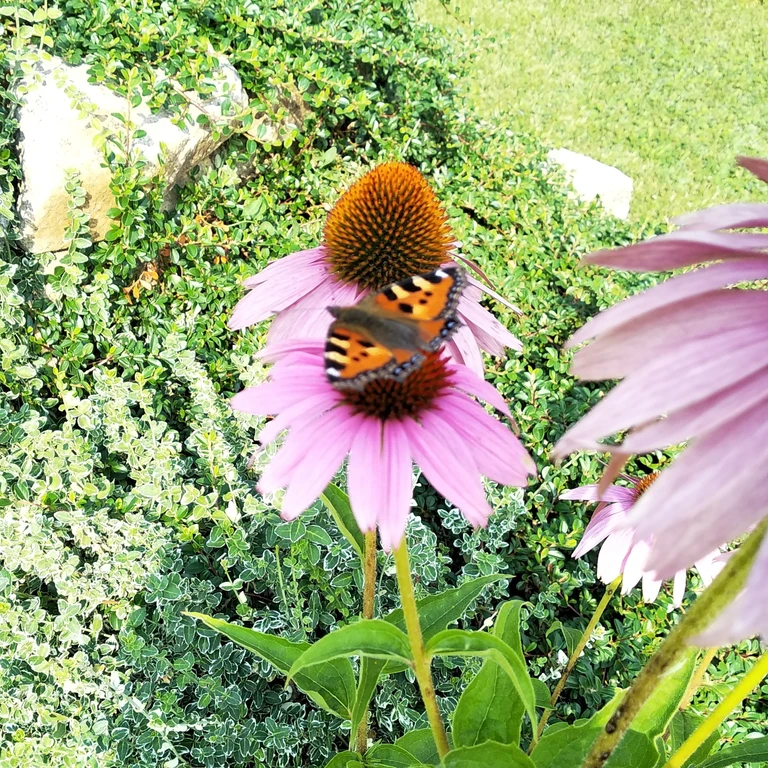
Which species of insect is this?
Aglais urticae
